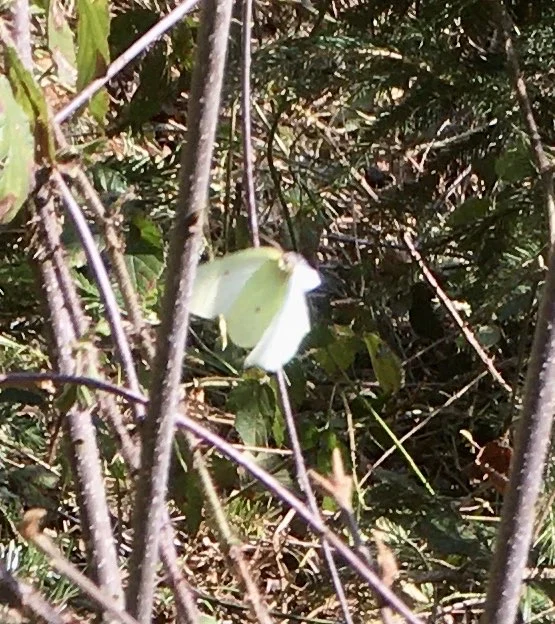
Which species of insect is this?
Gonepteryx rhamni
